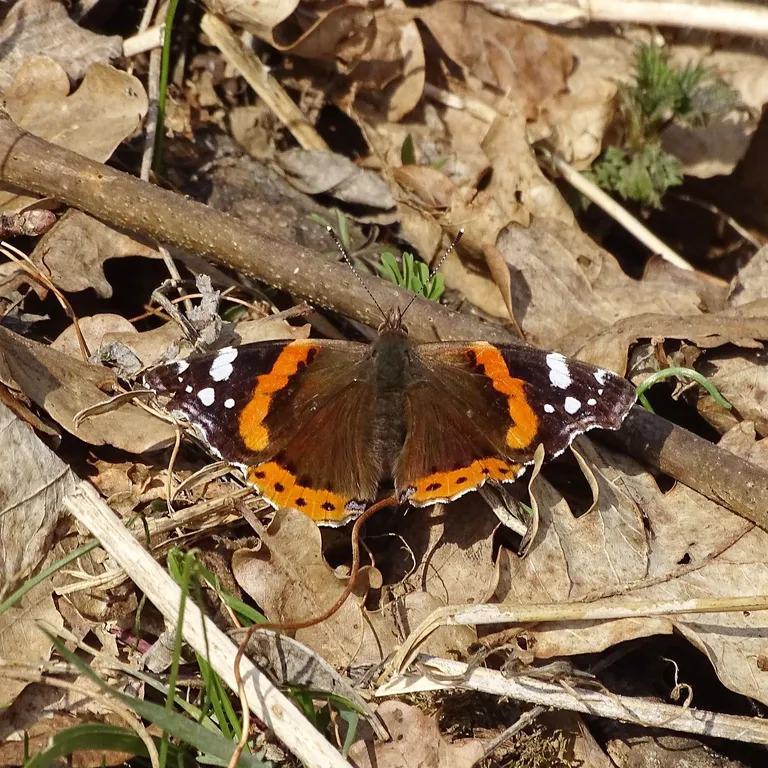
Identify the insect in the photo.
Vanessa atalanta
